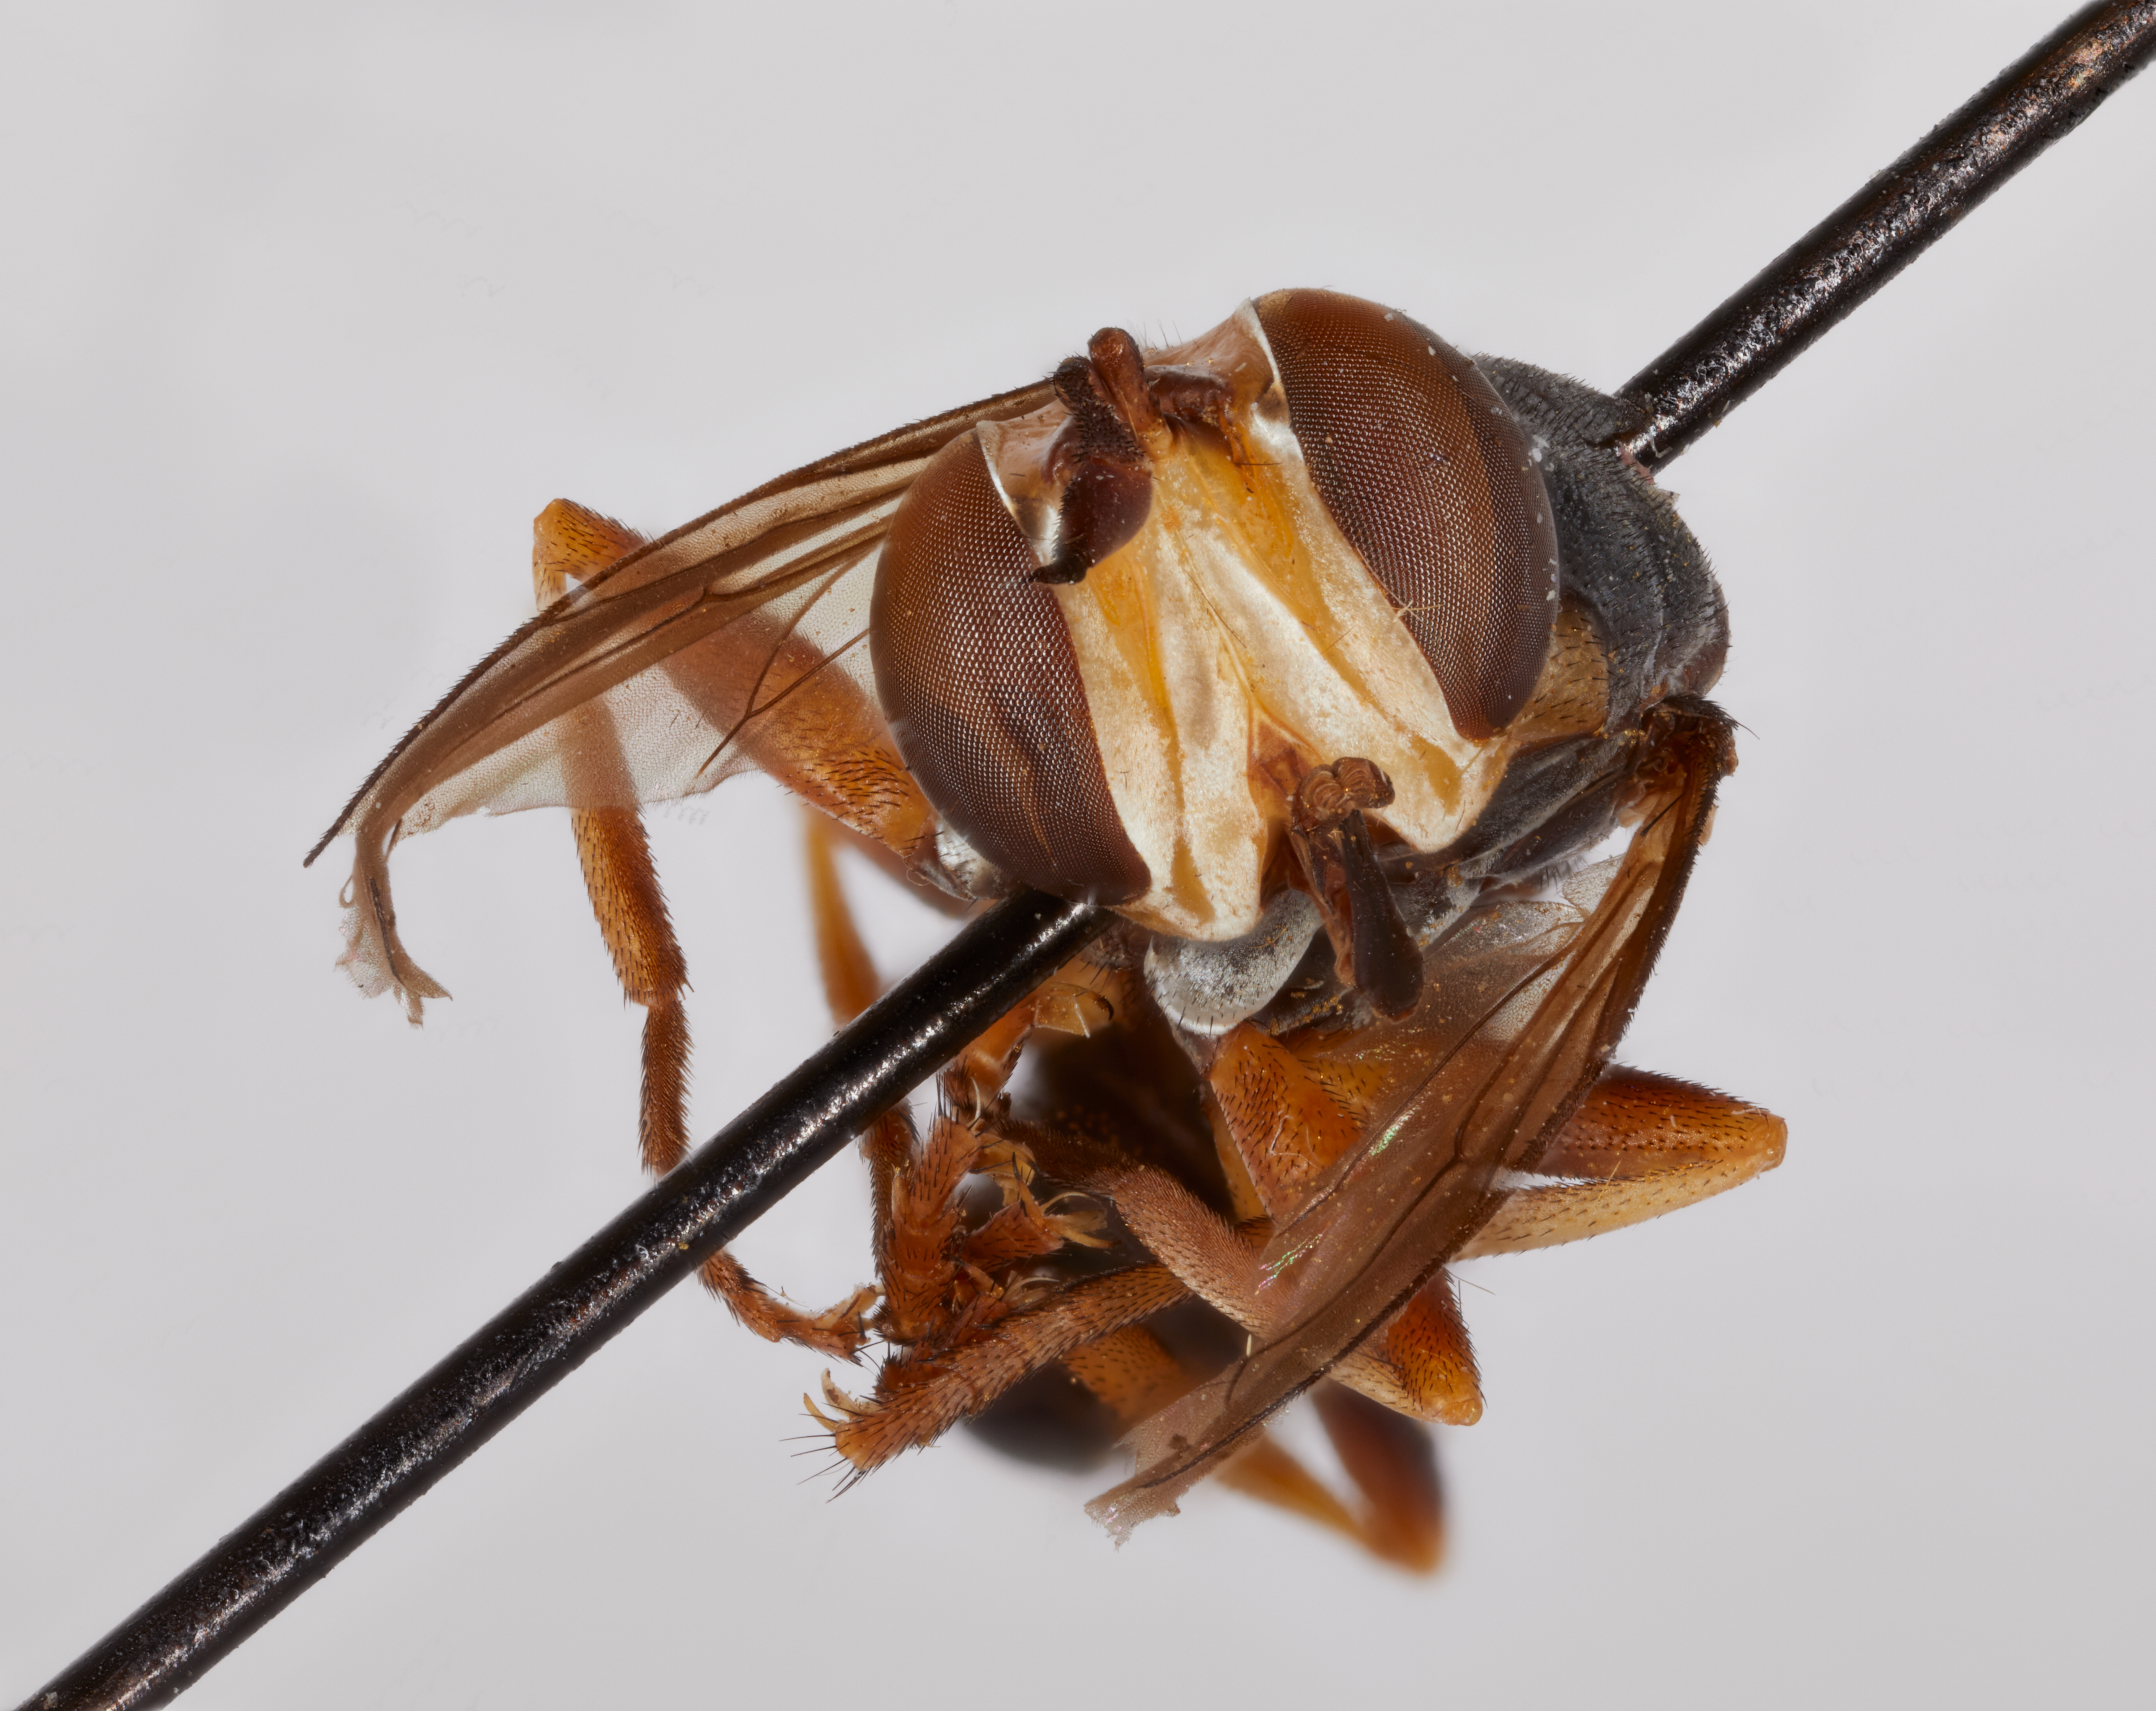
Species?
Abrachyglossum cockerelli
